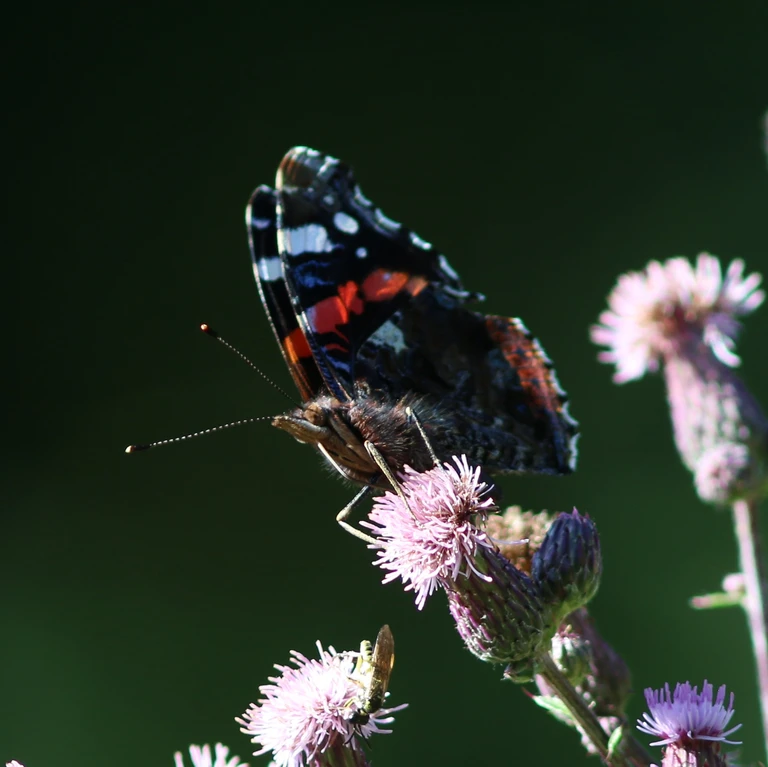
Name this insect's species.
Vanessa atalanta
